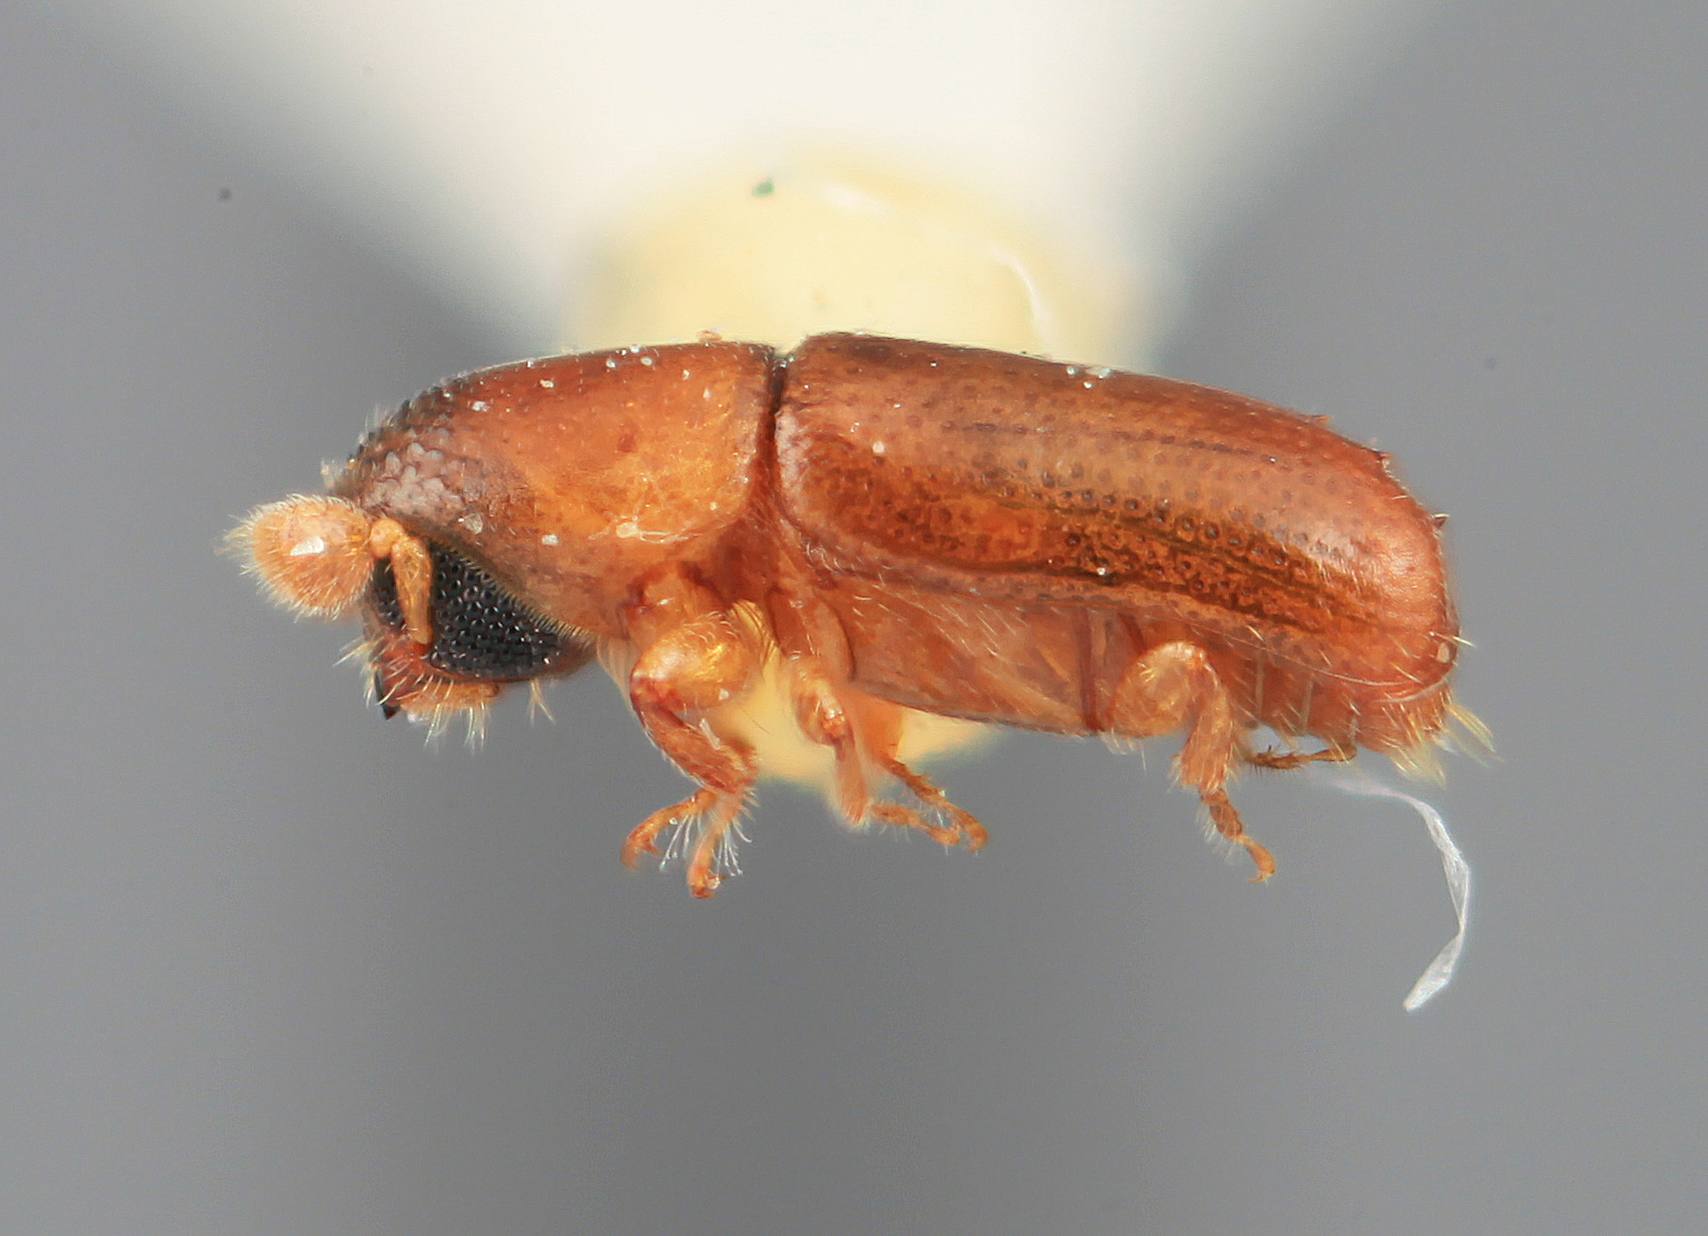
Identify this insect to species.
Microcorthylus ocularis
